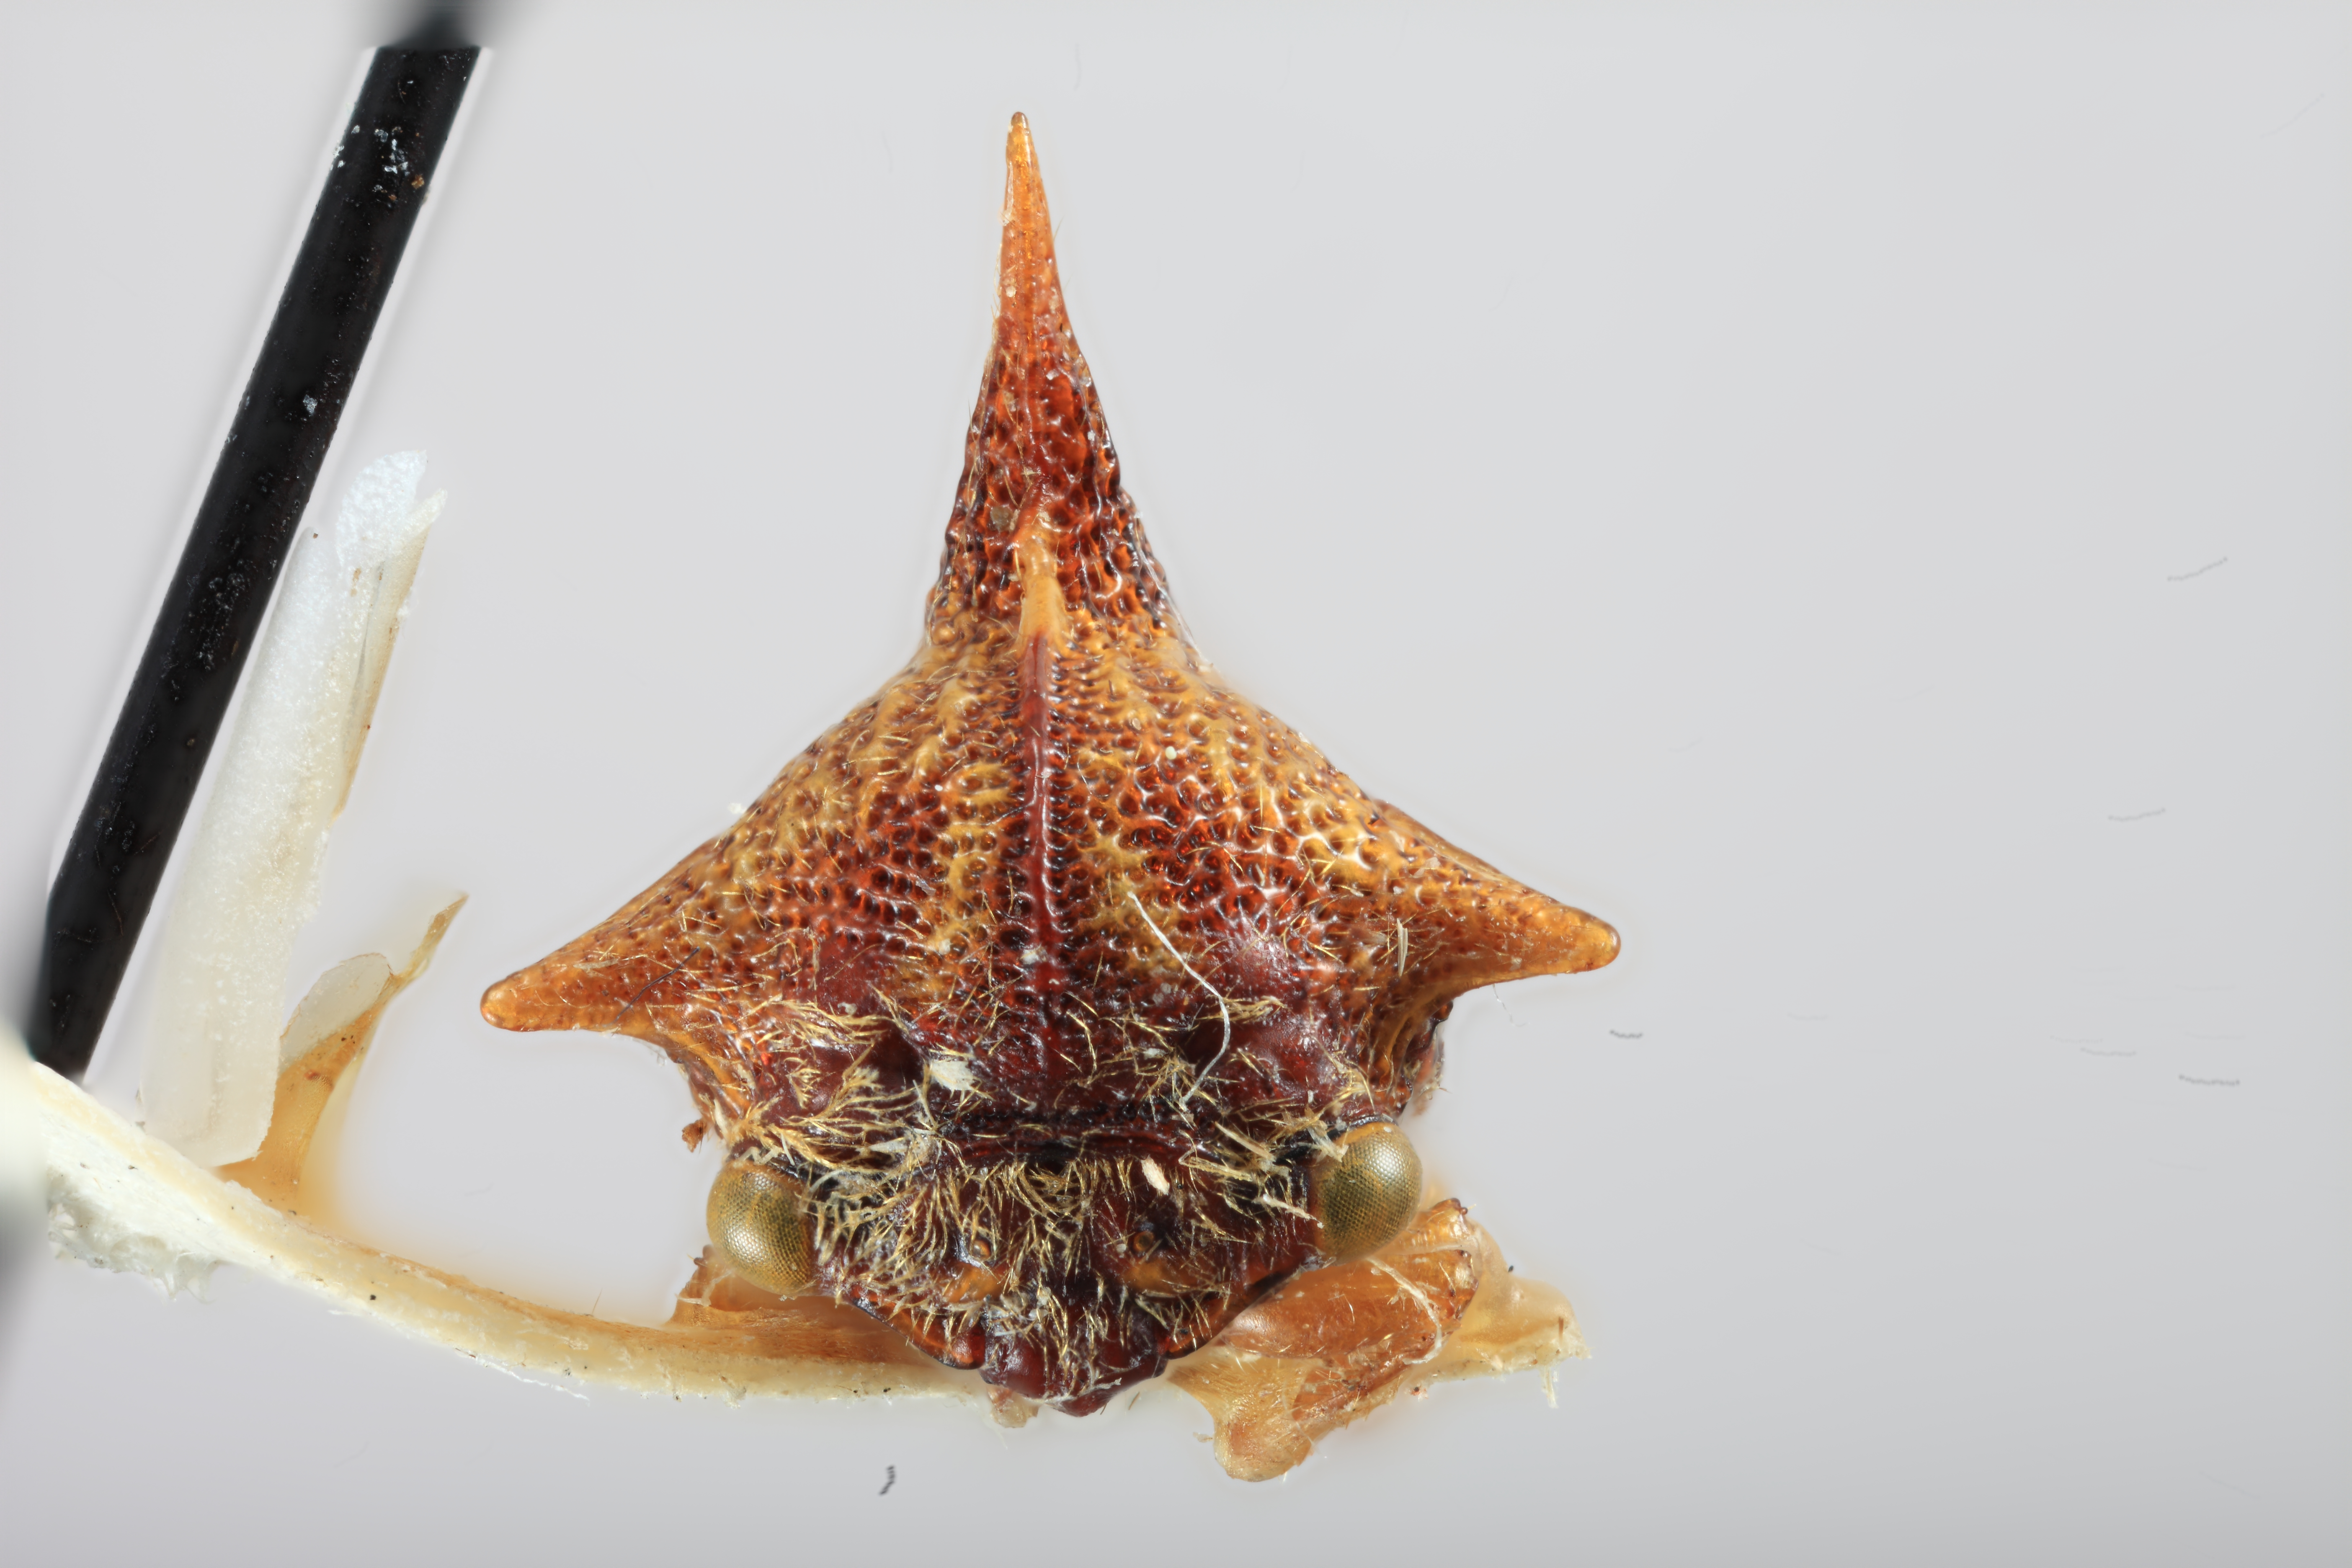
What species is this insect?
Umbonia antigua
